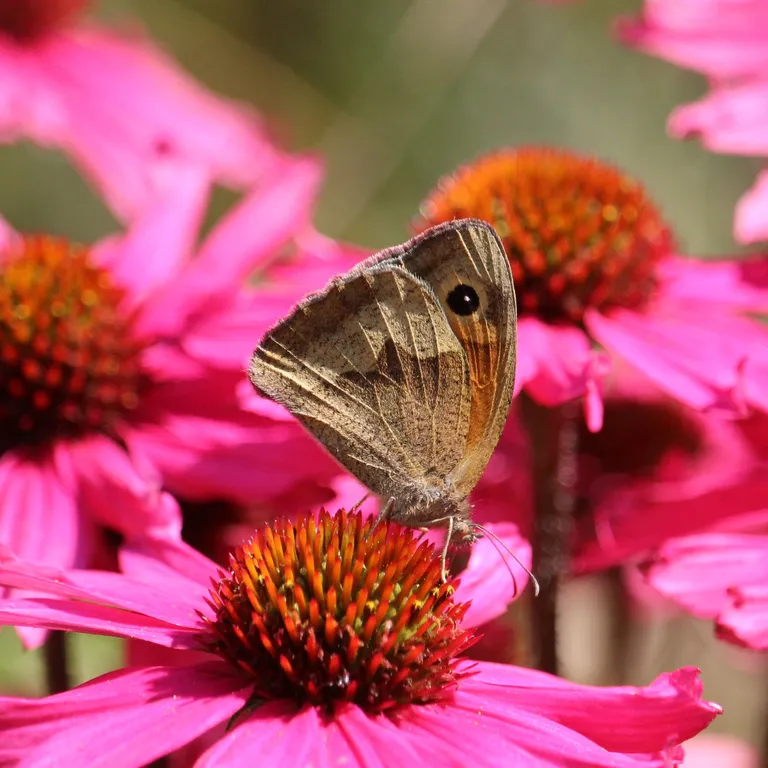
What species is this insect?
Maniola jurtina
